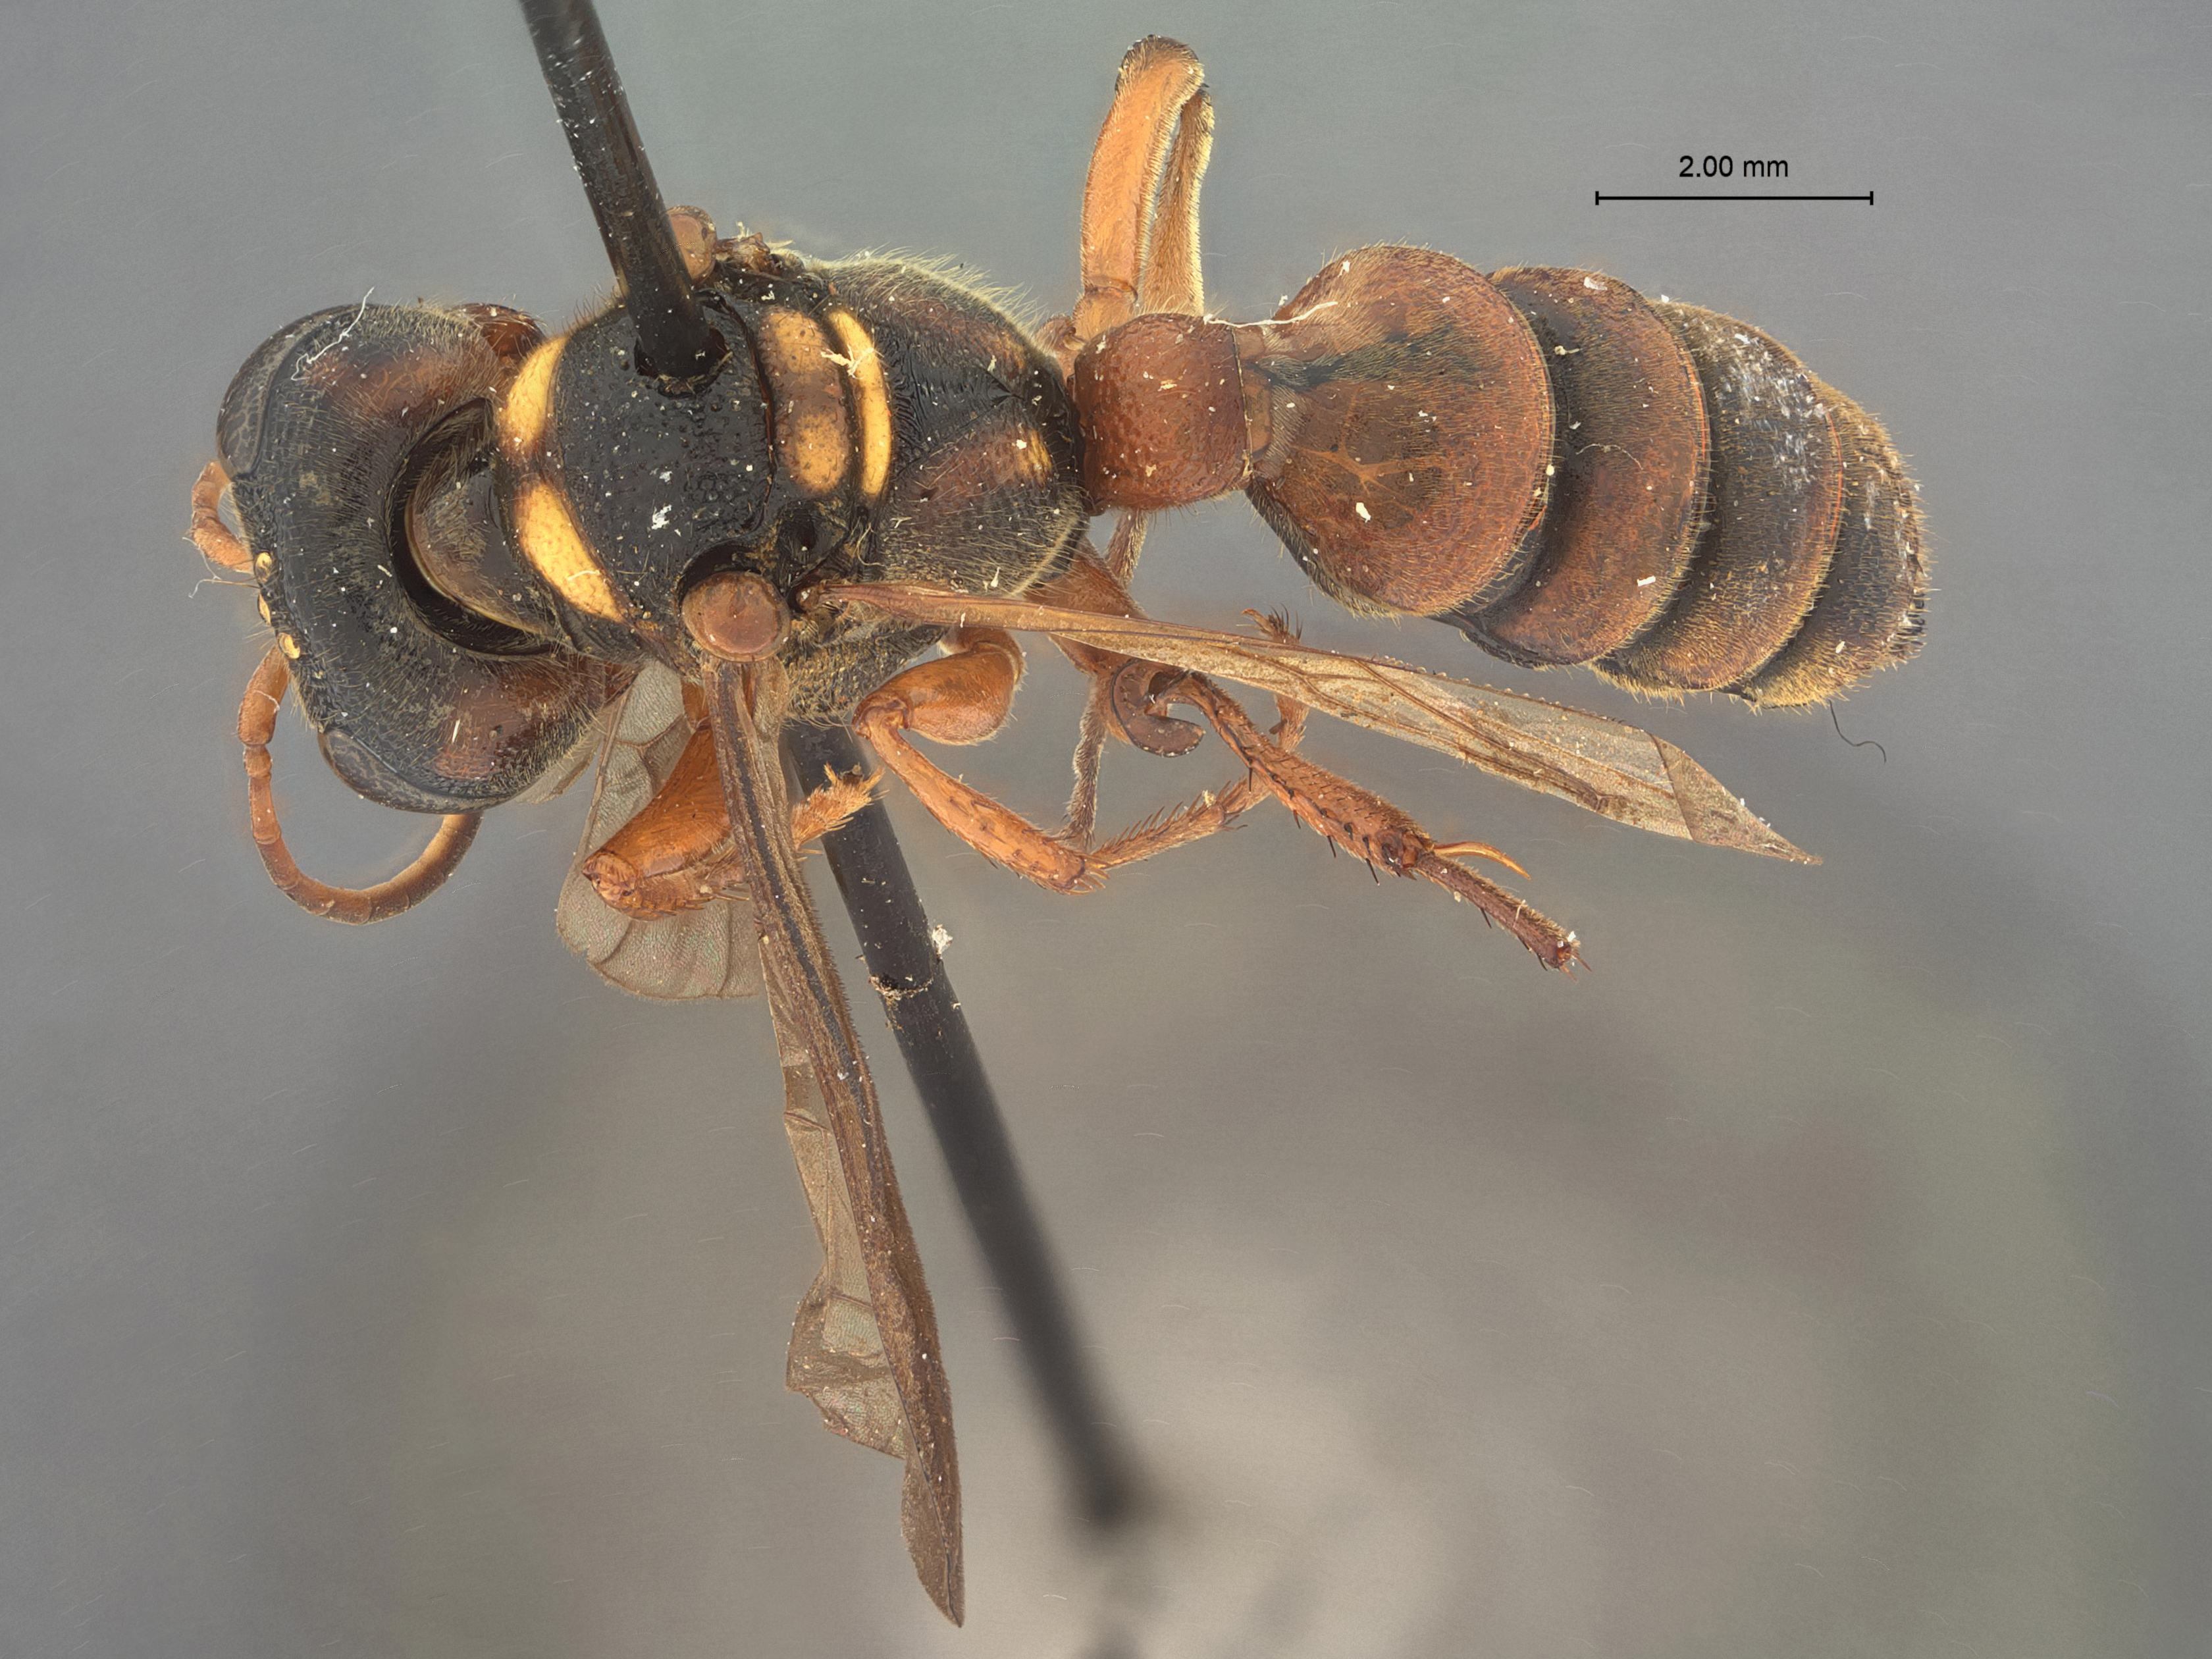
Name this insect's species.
Cerceris bouganvillensis
